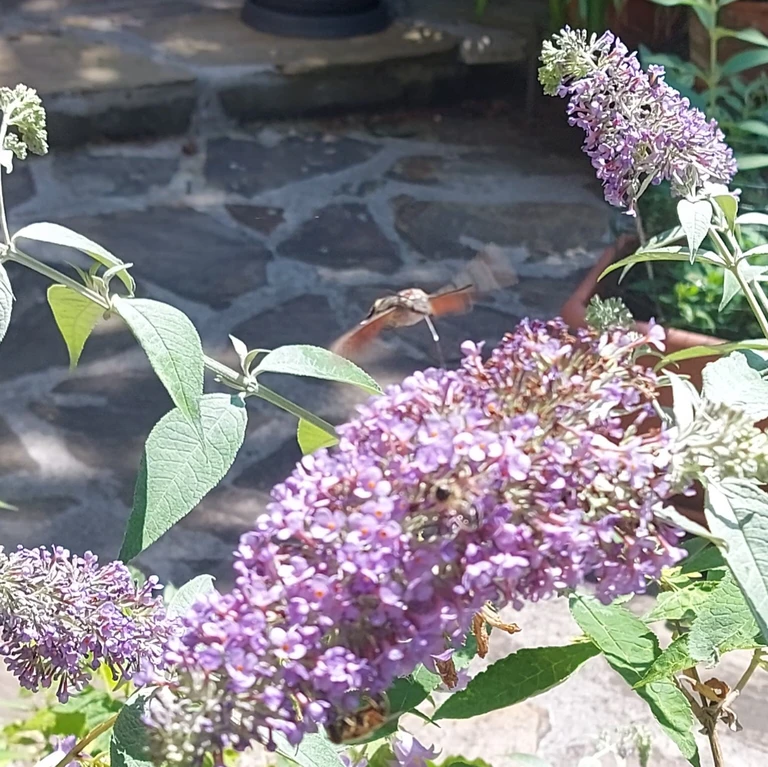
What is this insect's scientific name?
Macroglossum stellatarum
